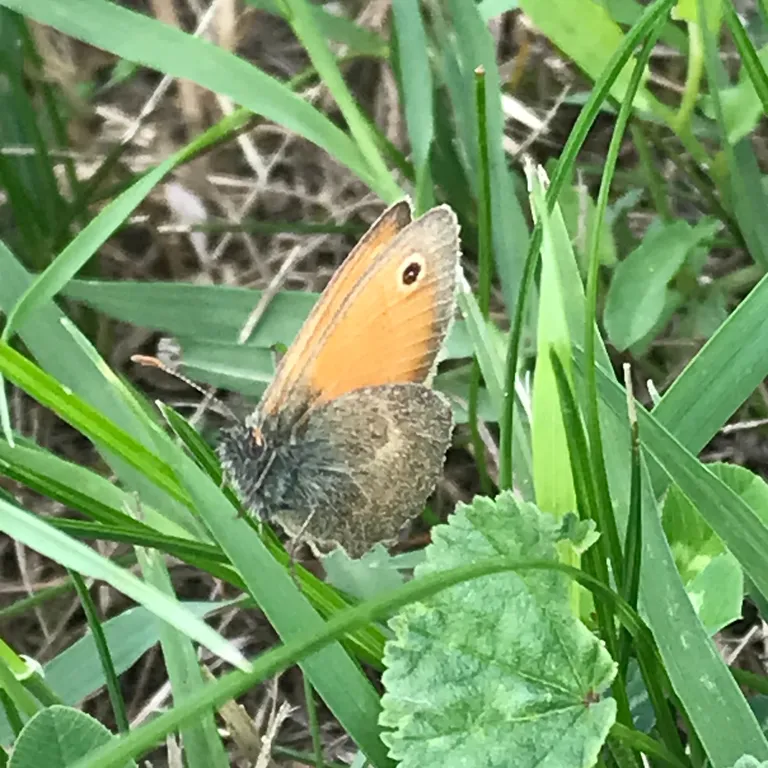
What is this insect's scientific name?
Coenonympha pamphilus
